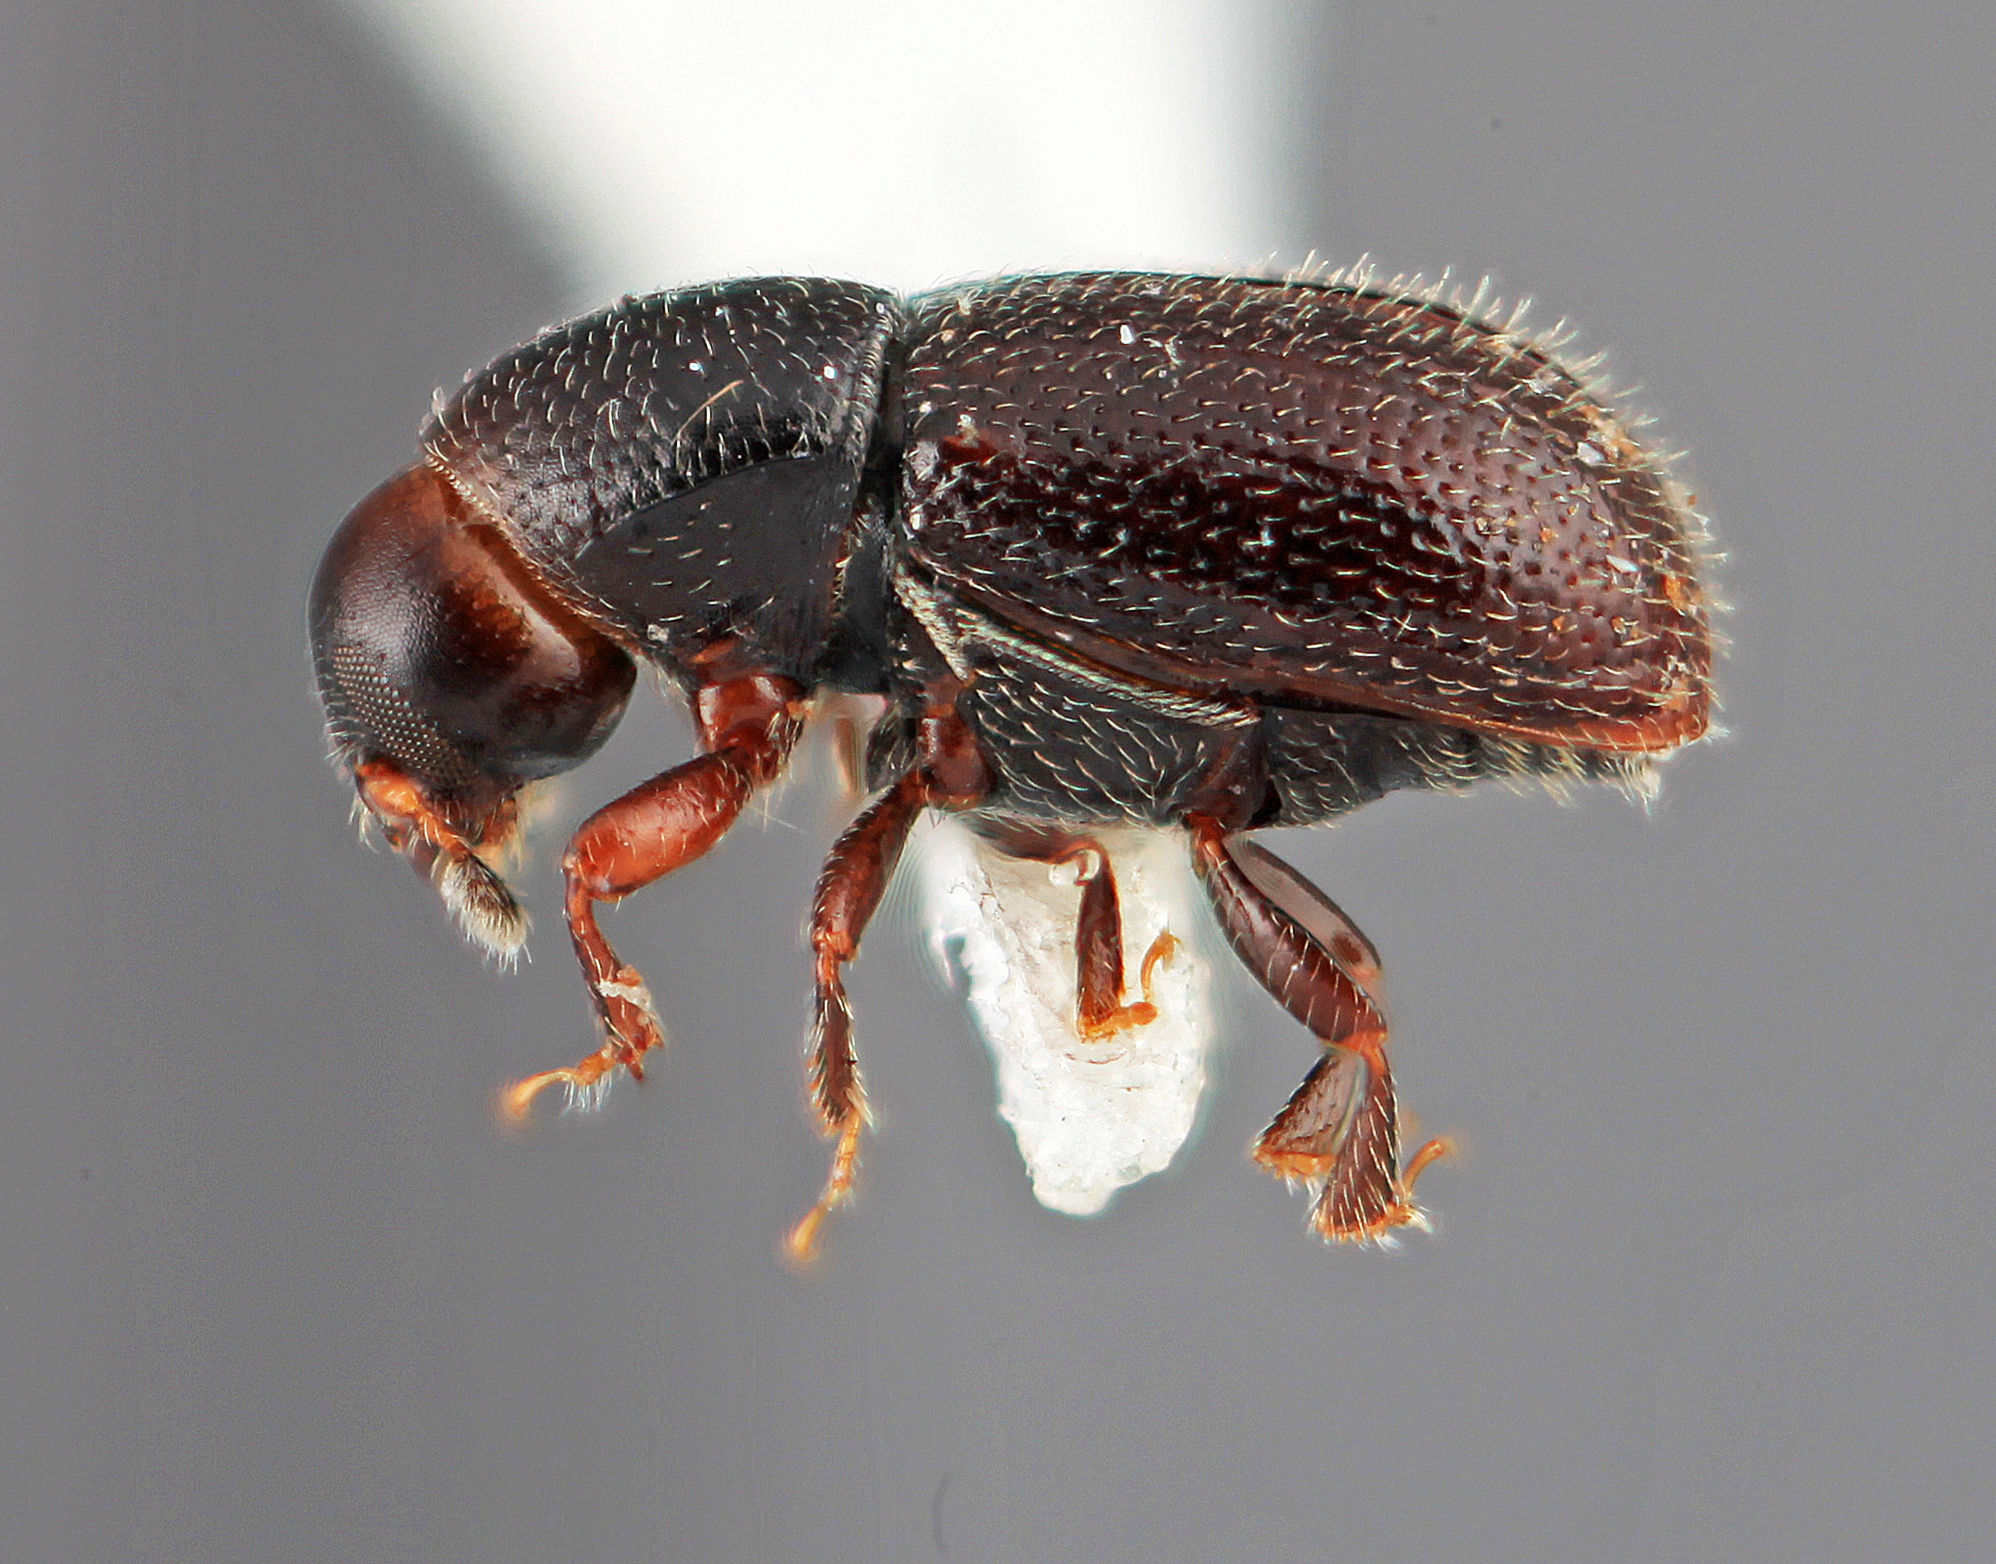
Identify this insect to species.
Scolytodes decorus
